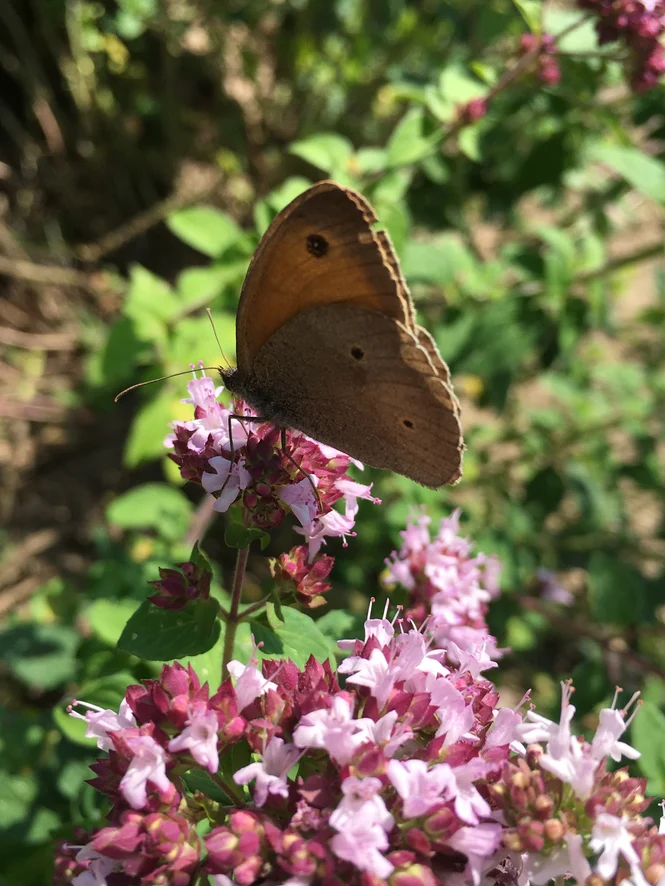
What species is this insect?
Maniola jurtina
